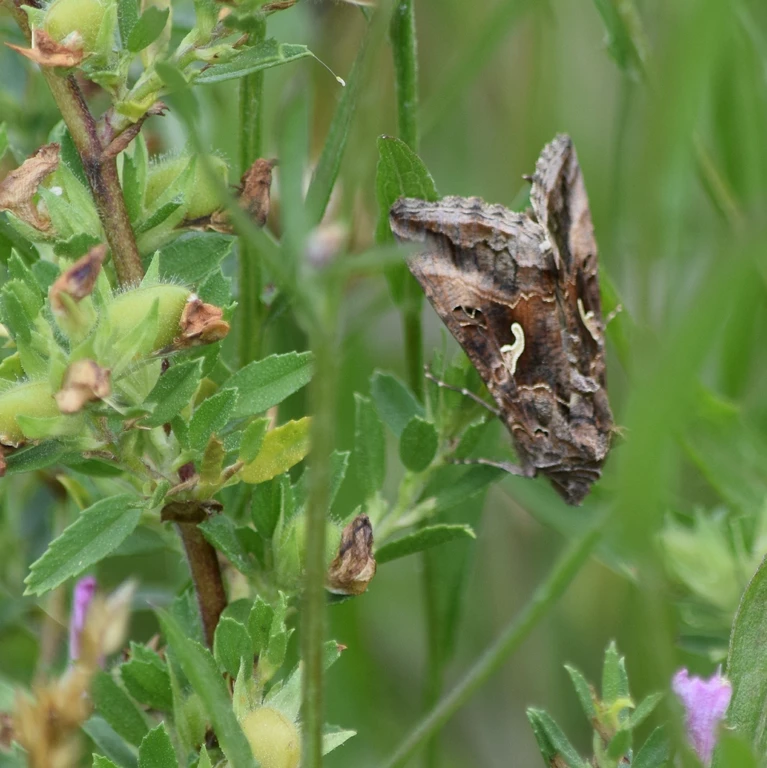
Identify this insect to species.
Autographa gamma
